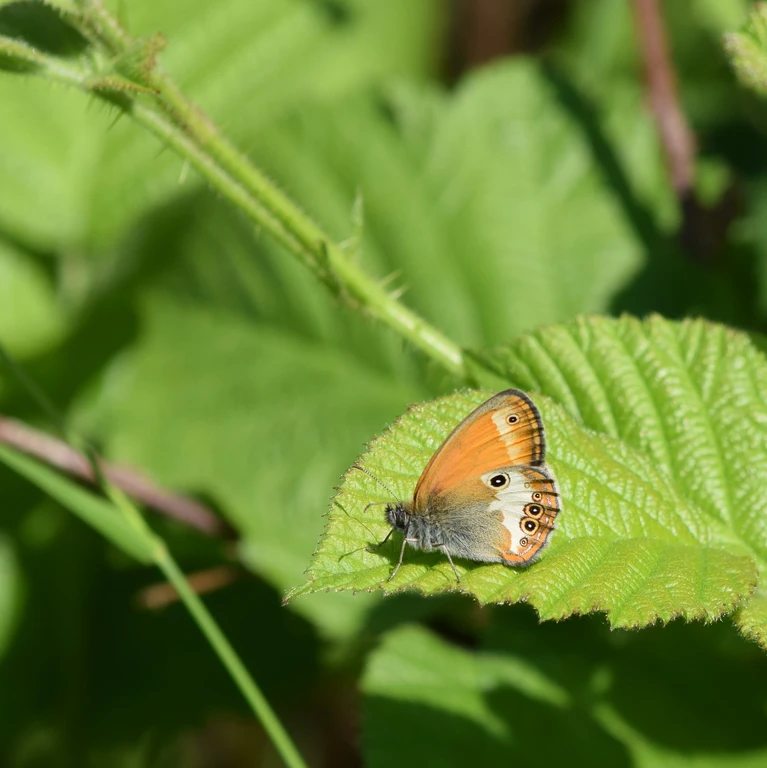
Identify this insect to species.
Coenonympha arcania
